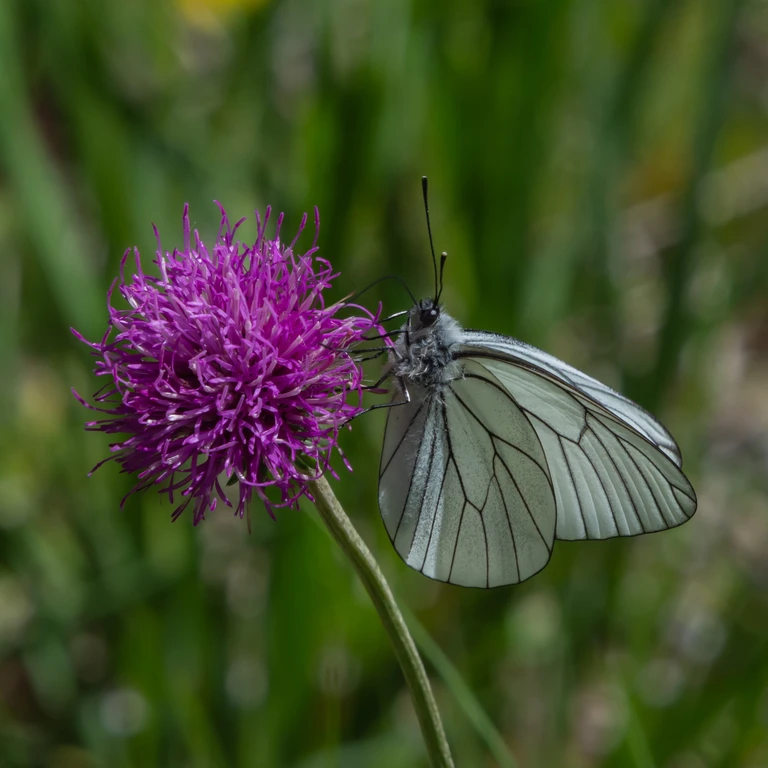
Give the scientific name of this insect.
Aporia crataegi
